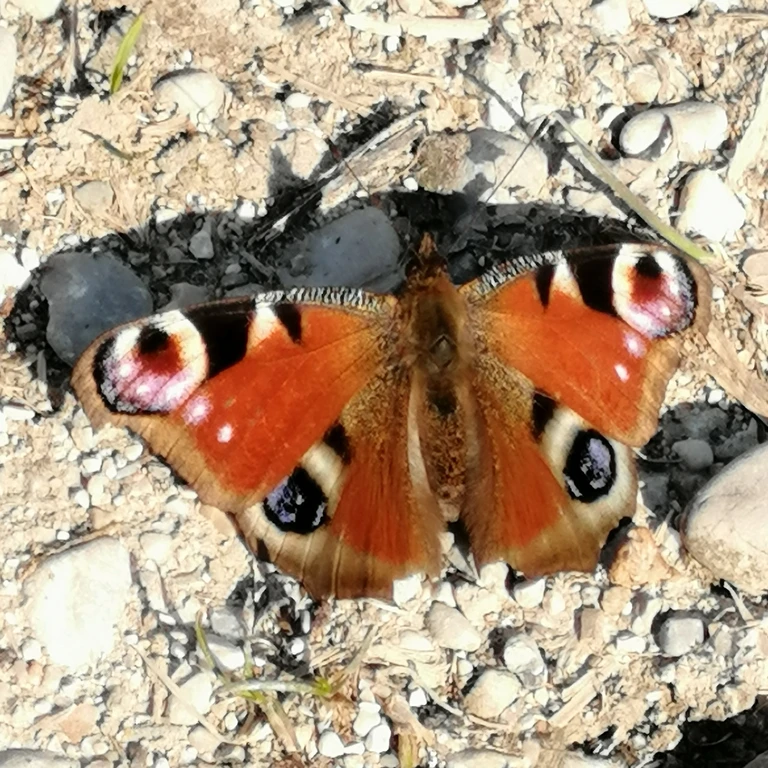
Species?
Aglais io
